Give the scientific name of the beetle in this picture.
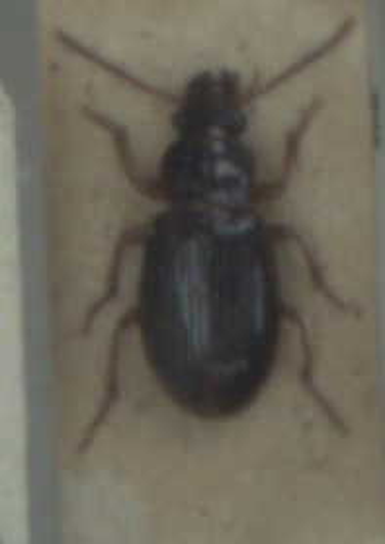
Bradycellus sharpi
